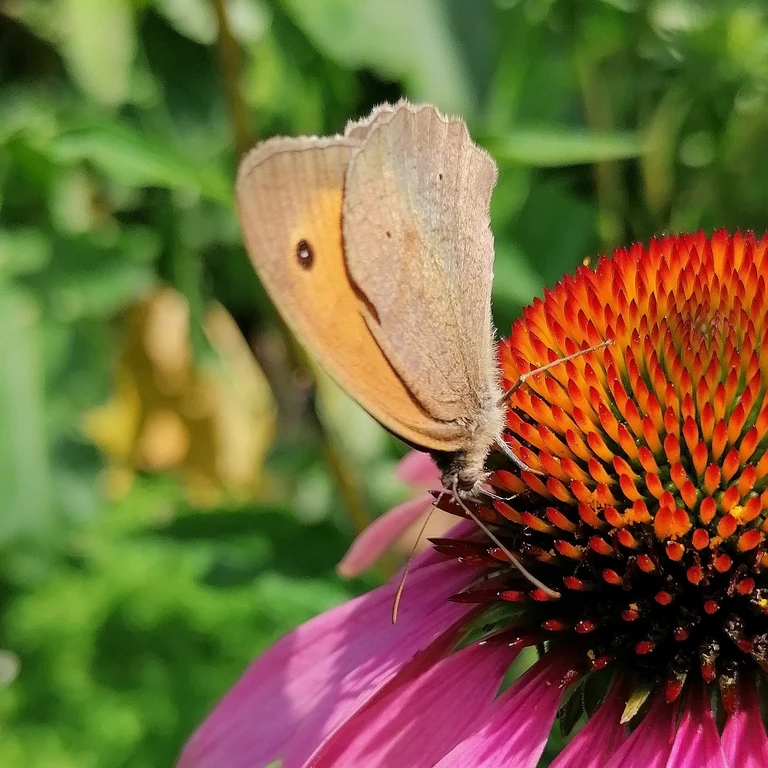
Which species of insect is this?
Maniola jurtina
